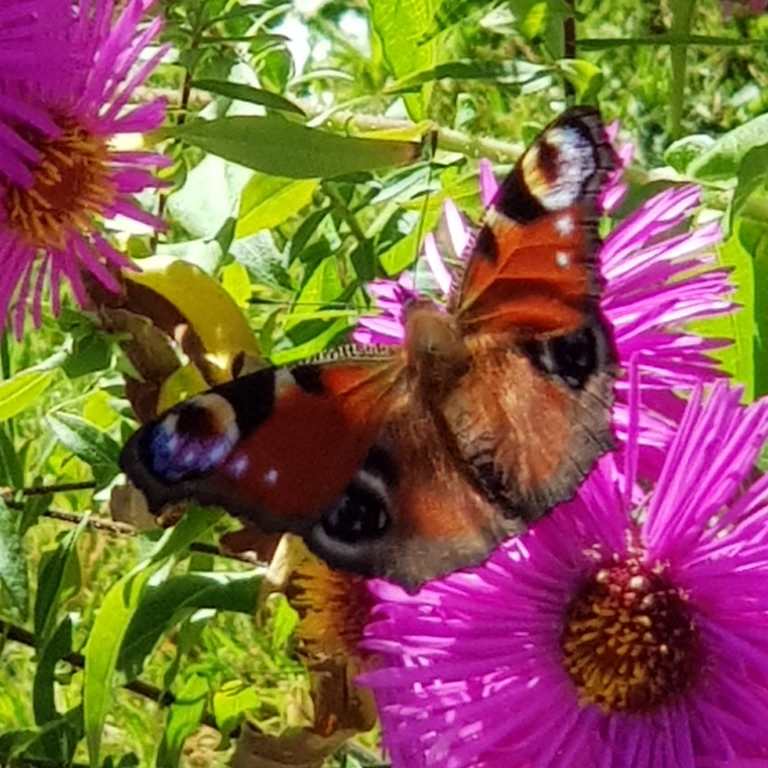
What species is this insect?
Aglais io
